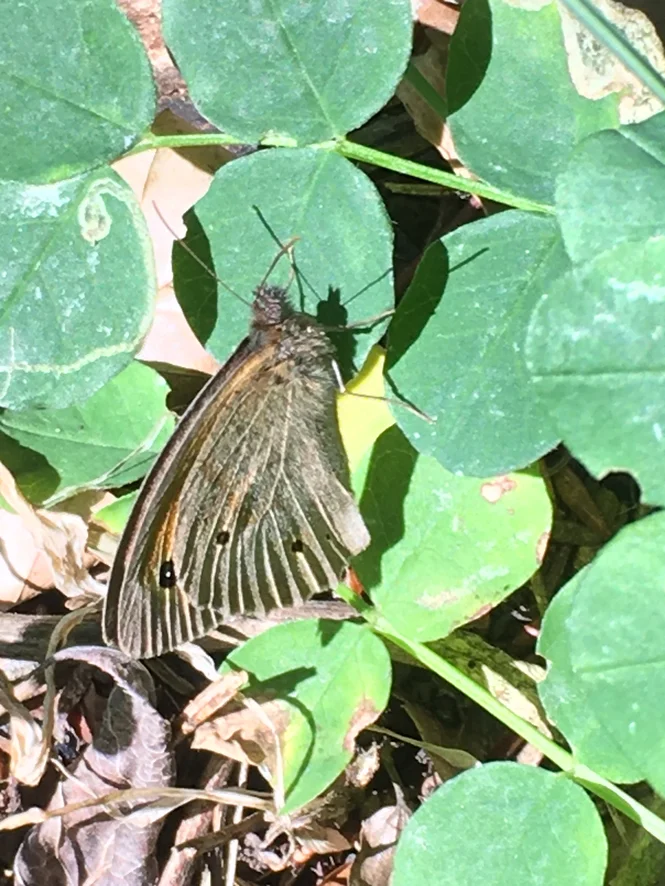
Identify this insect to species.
Maniola jurtina
